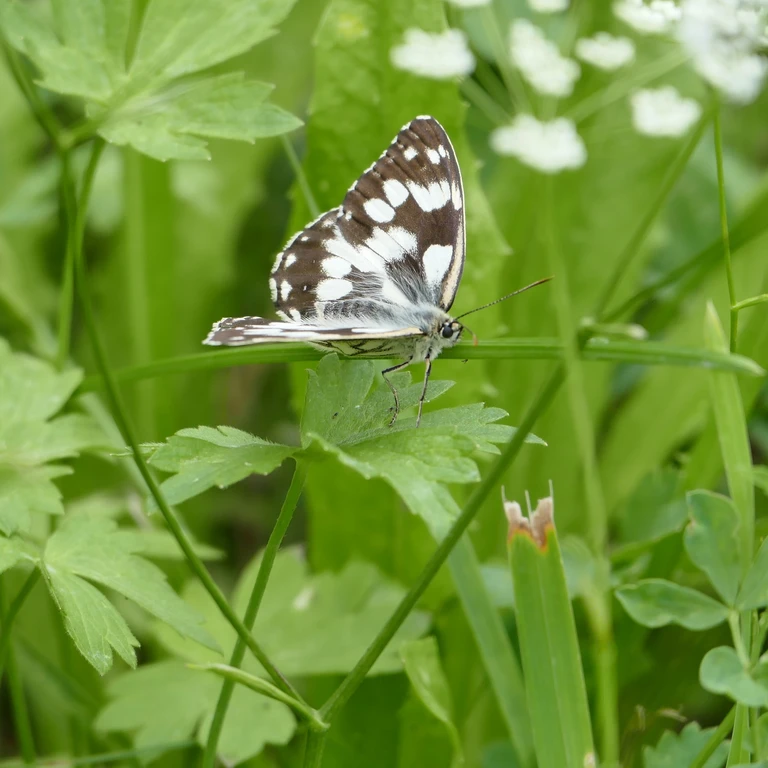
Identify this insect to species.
Melanargia galathea
